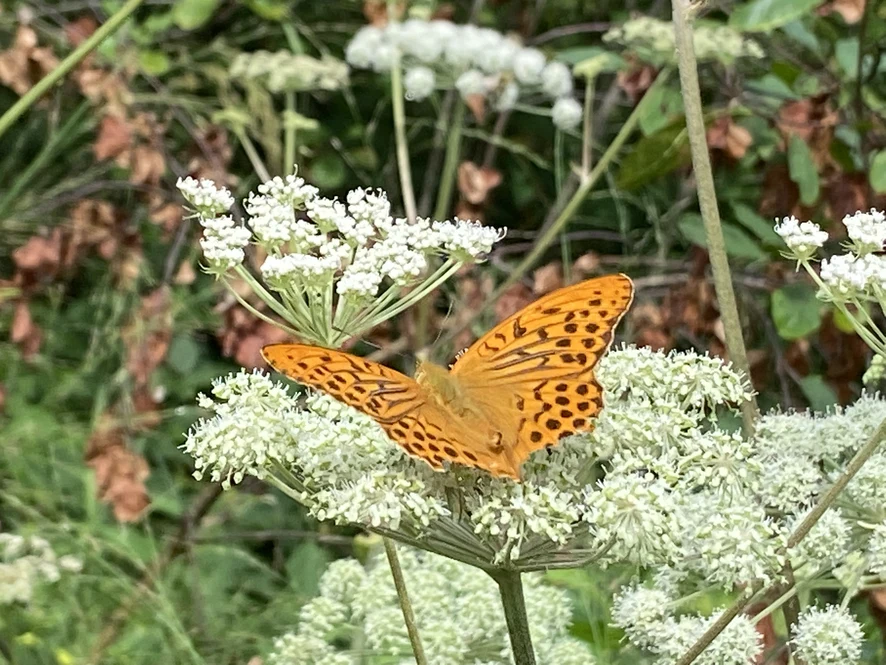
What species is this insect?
Argynnis paphia
